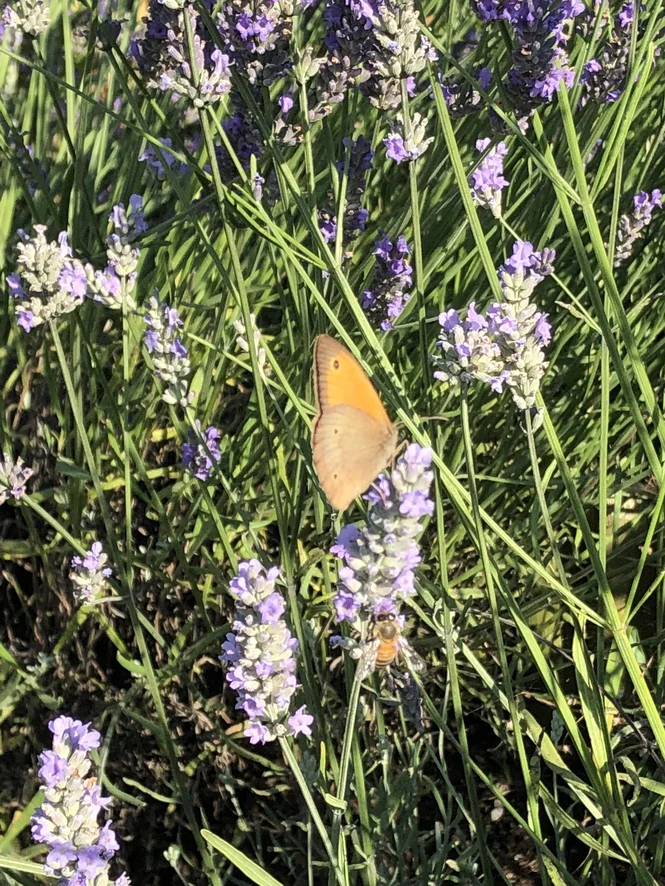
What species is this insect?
Maniola jurtina
